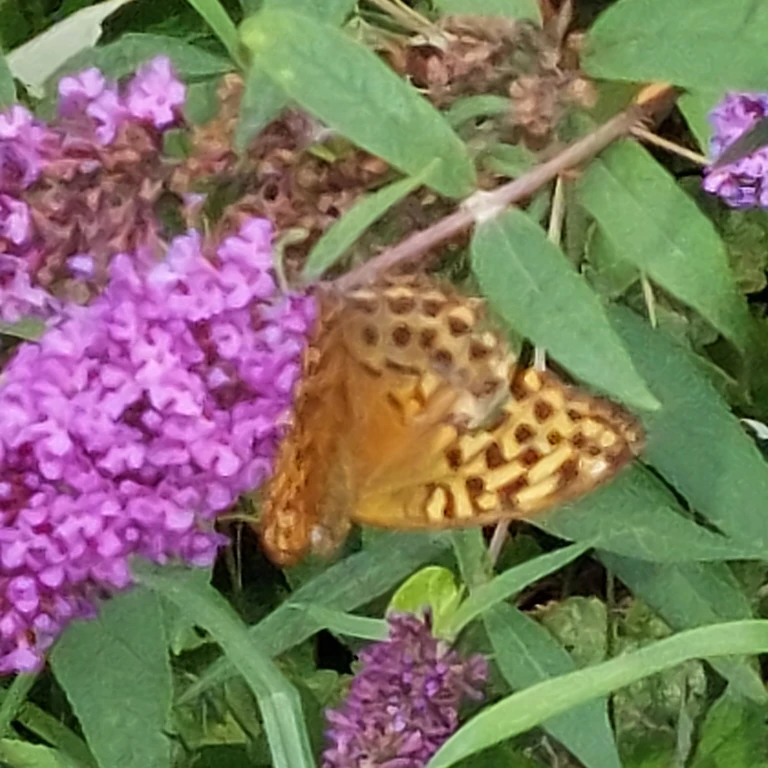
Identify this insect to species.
Argynnis paphia
